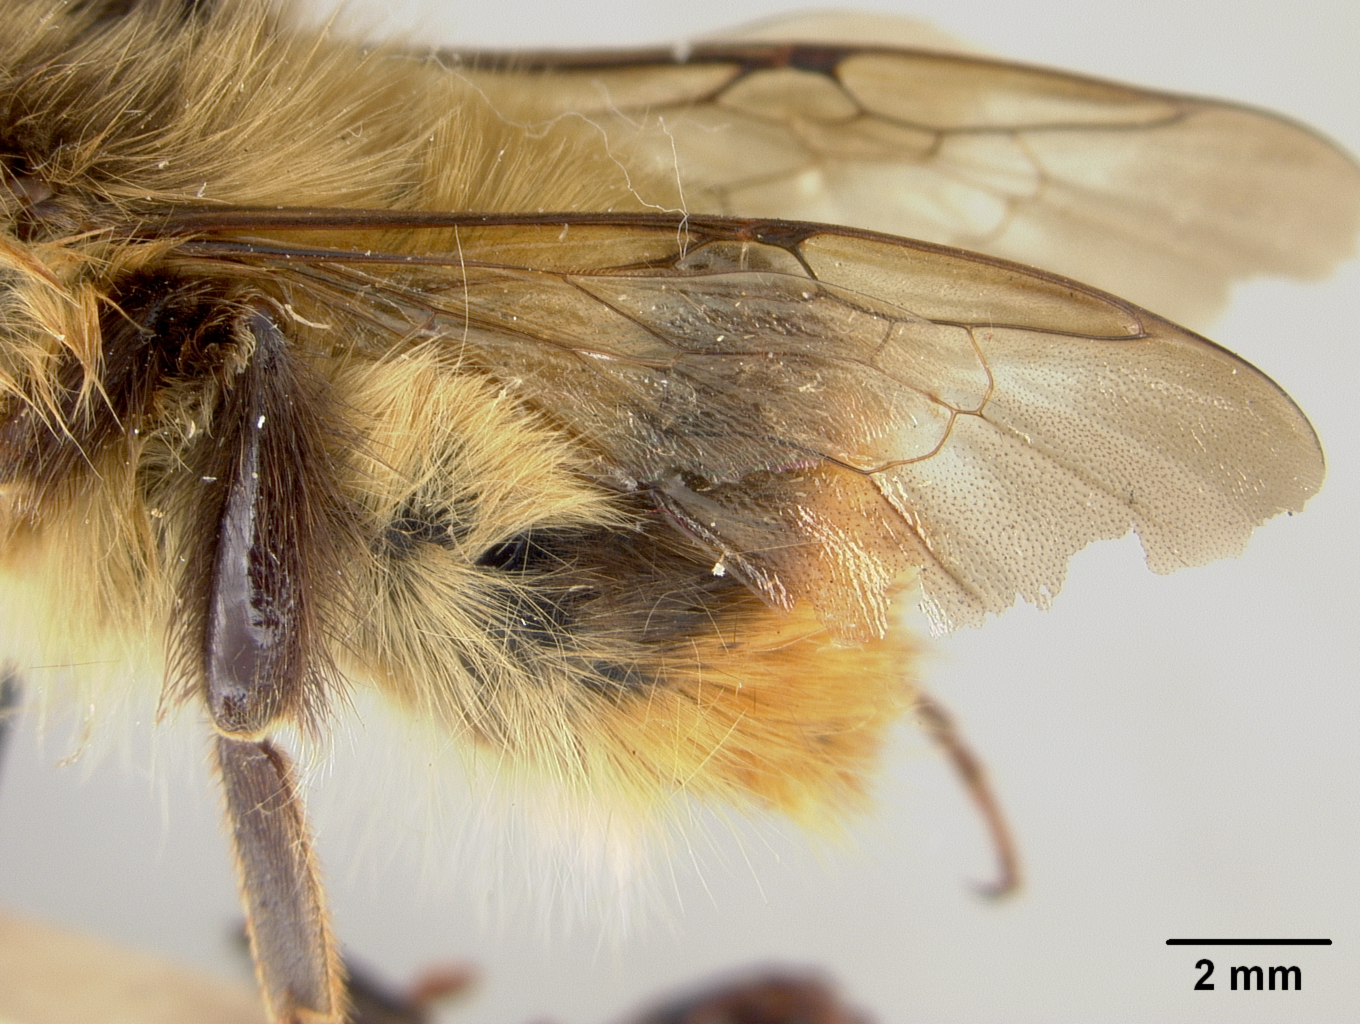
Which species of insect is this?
Bremus metcalfi
